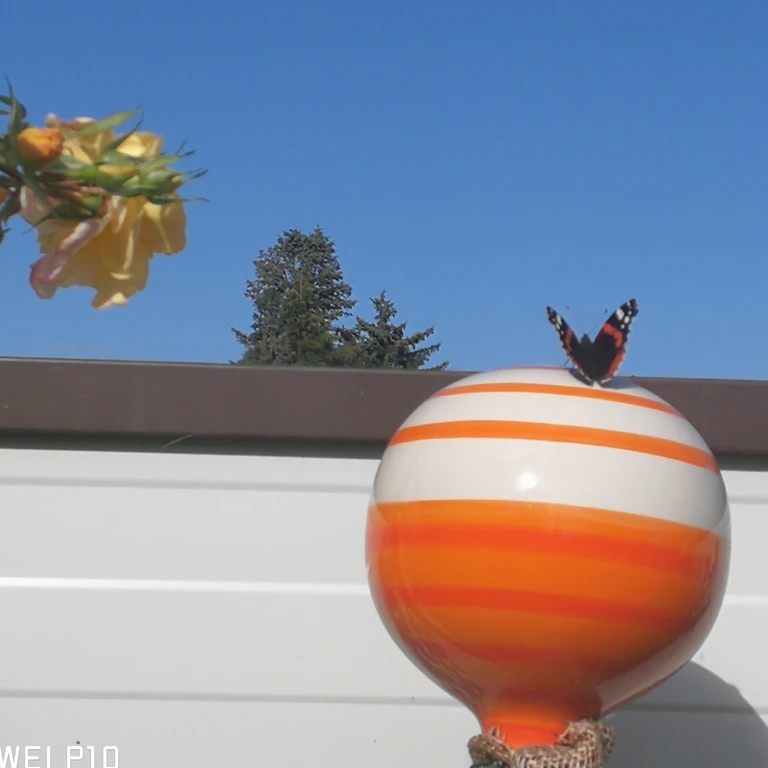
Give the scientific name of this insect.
Vanessa atalanta
